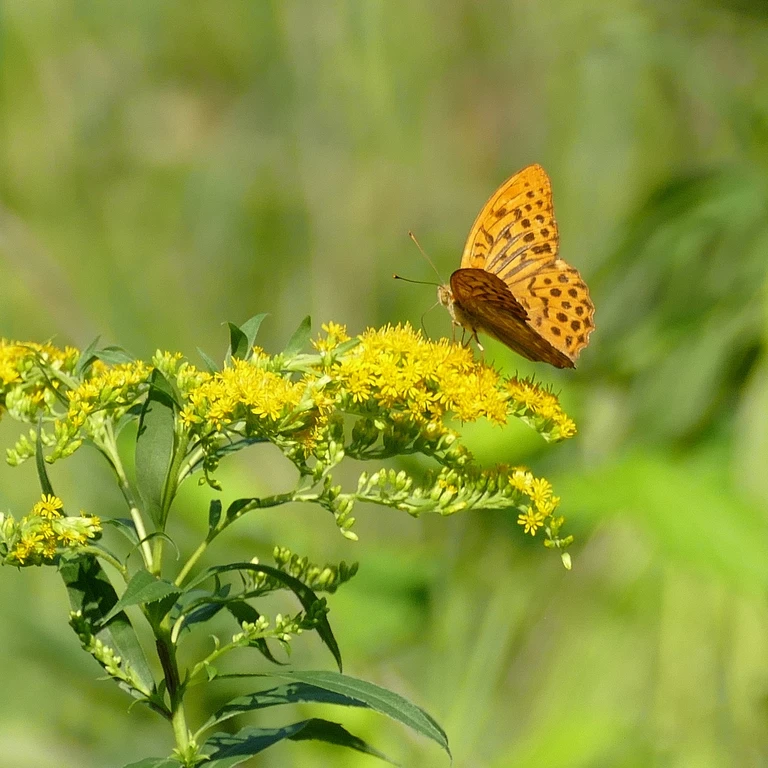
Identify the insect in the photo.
Argynnis paphia
